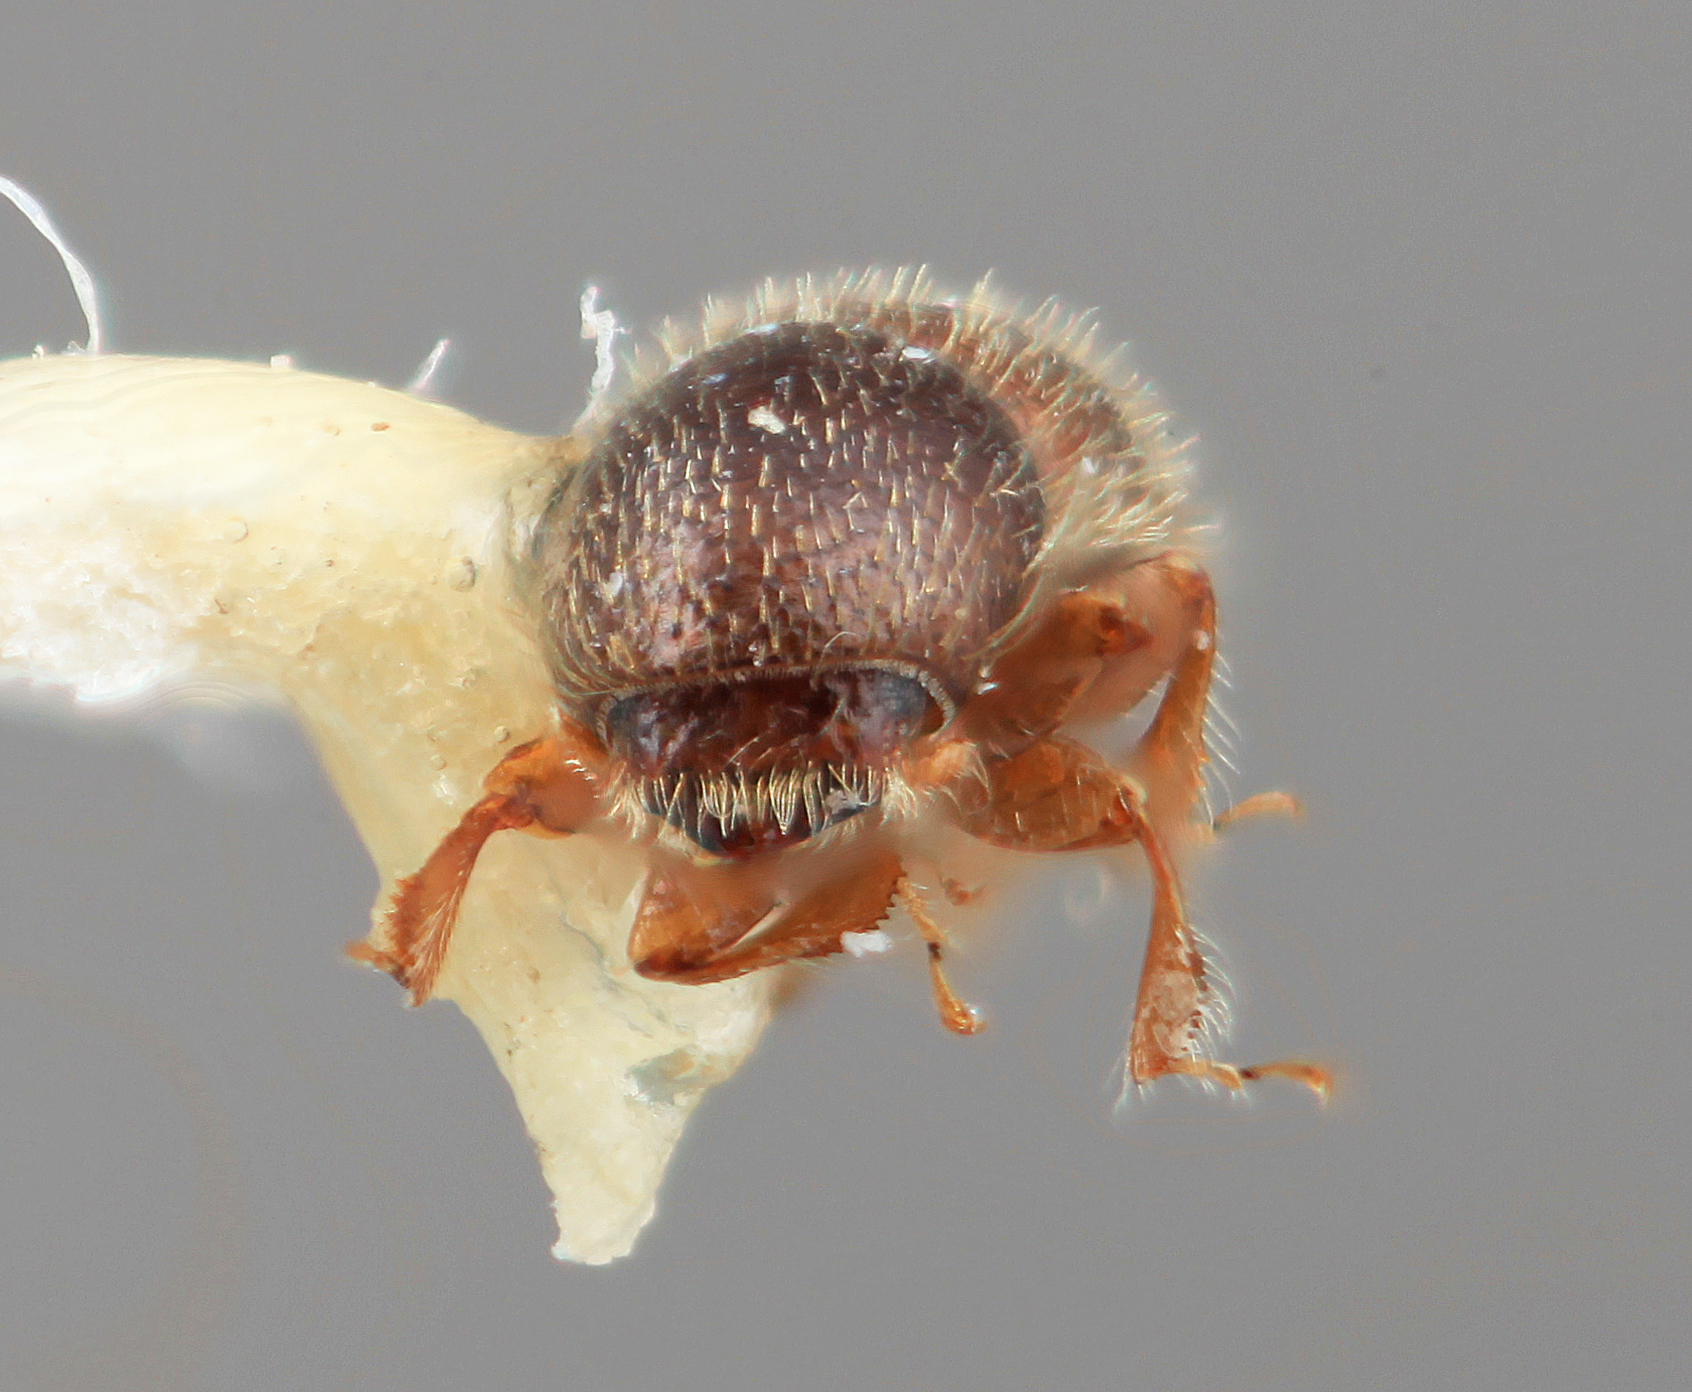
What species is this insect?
Xyleborinus protinus
